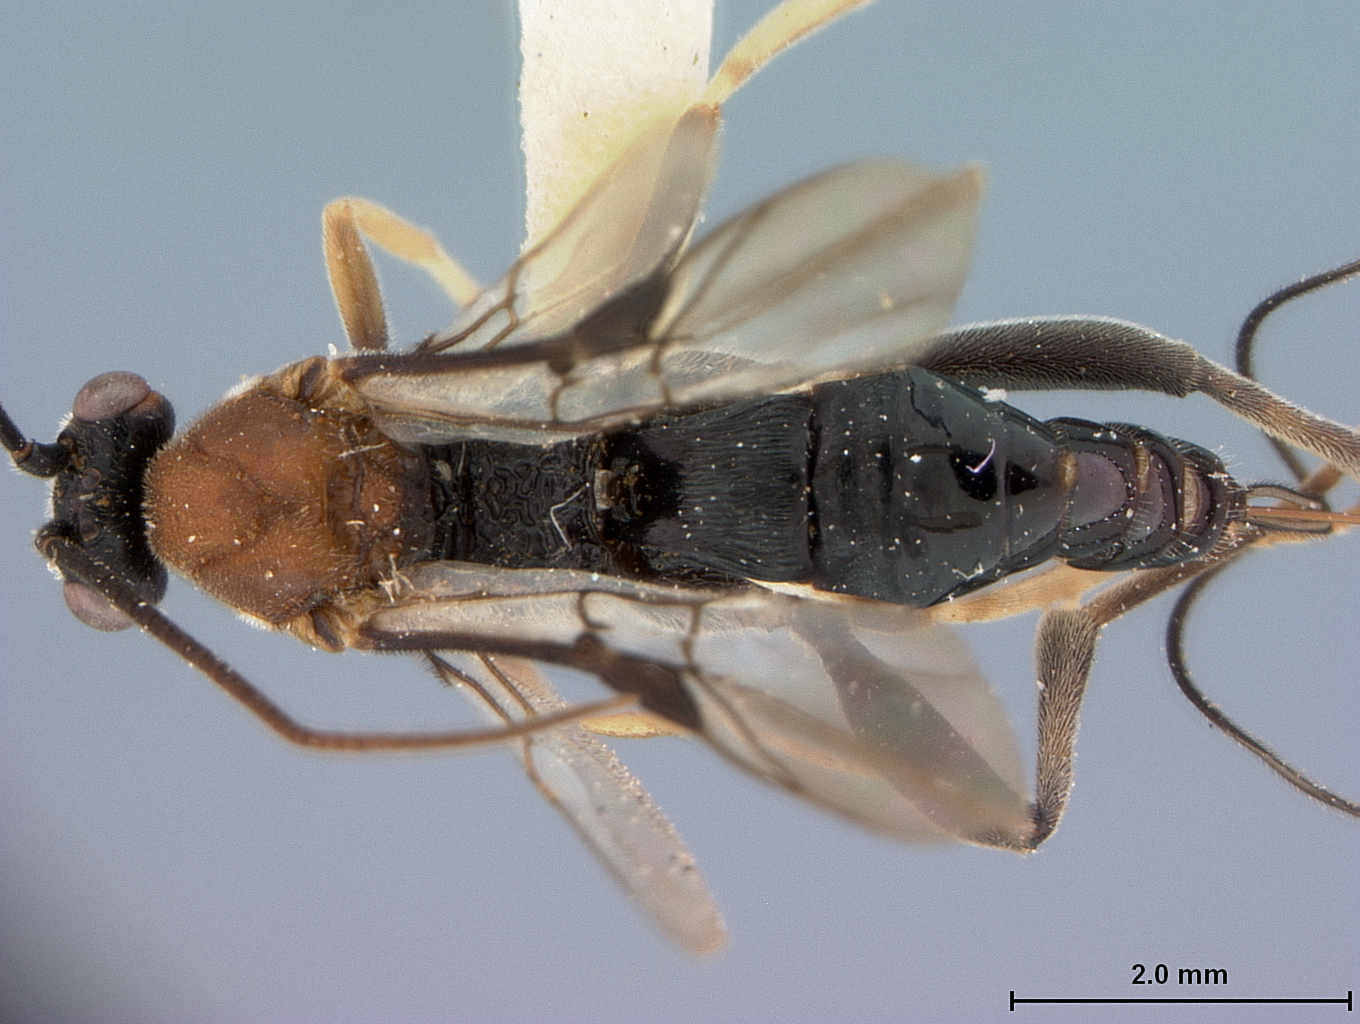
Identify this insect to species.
Baeognatha javana
